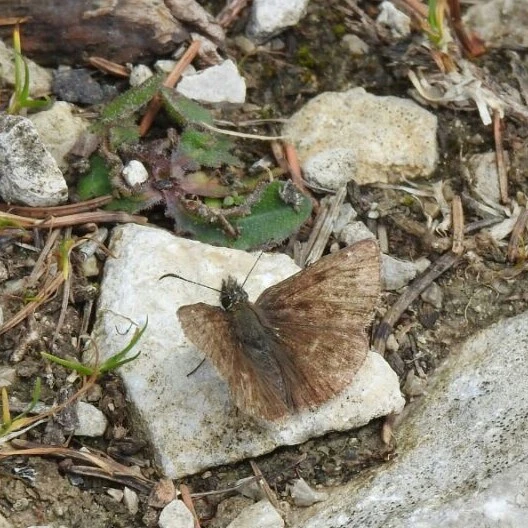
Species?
Erynnis tages
